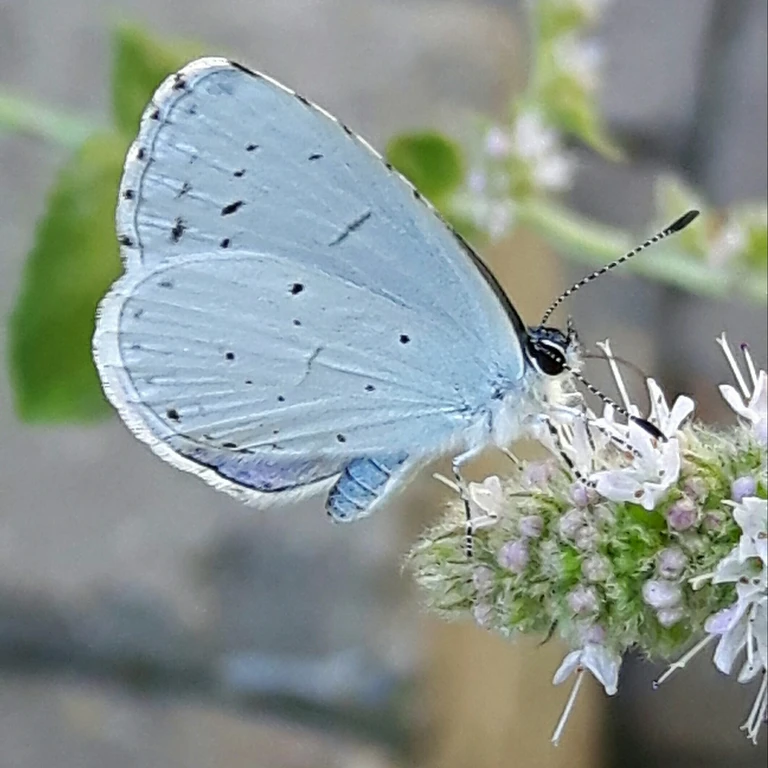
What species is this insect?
Celastrina argiolus
